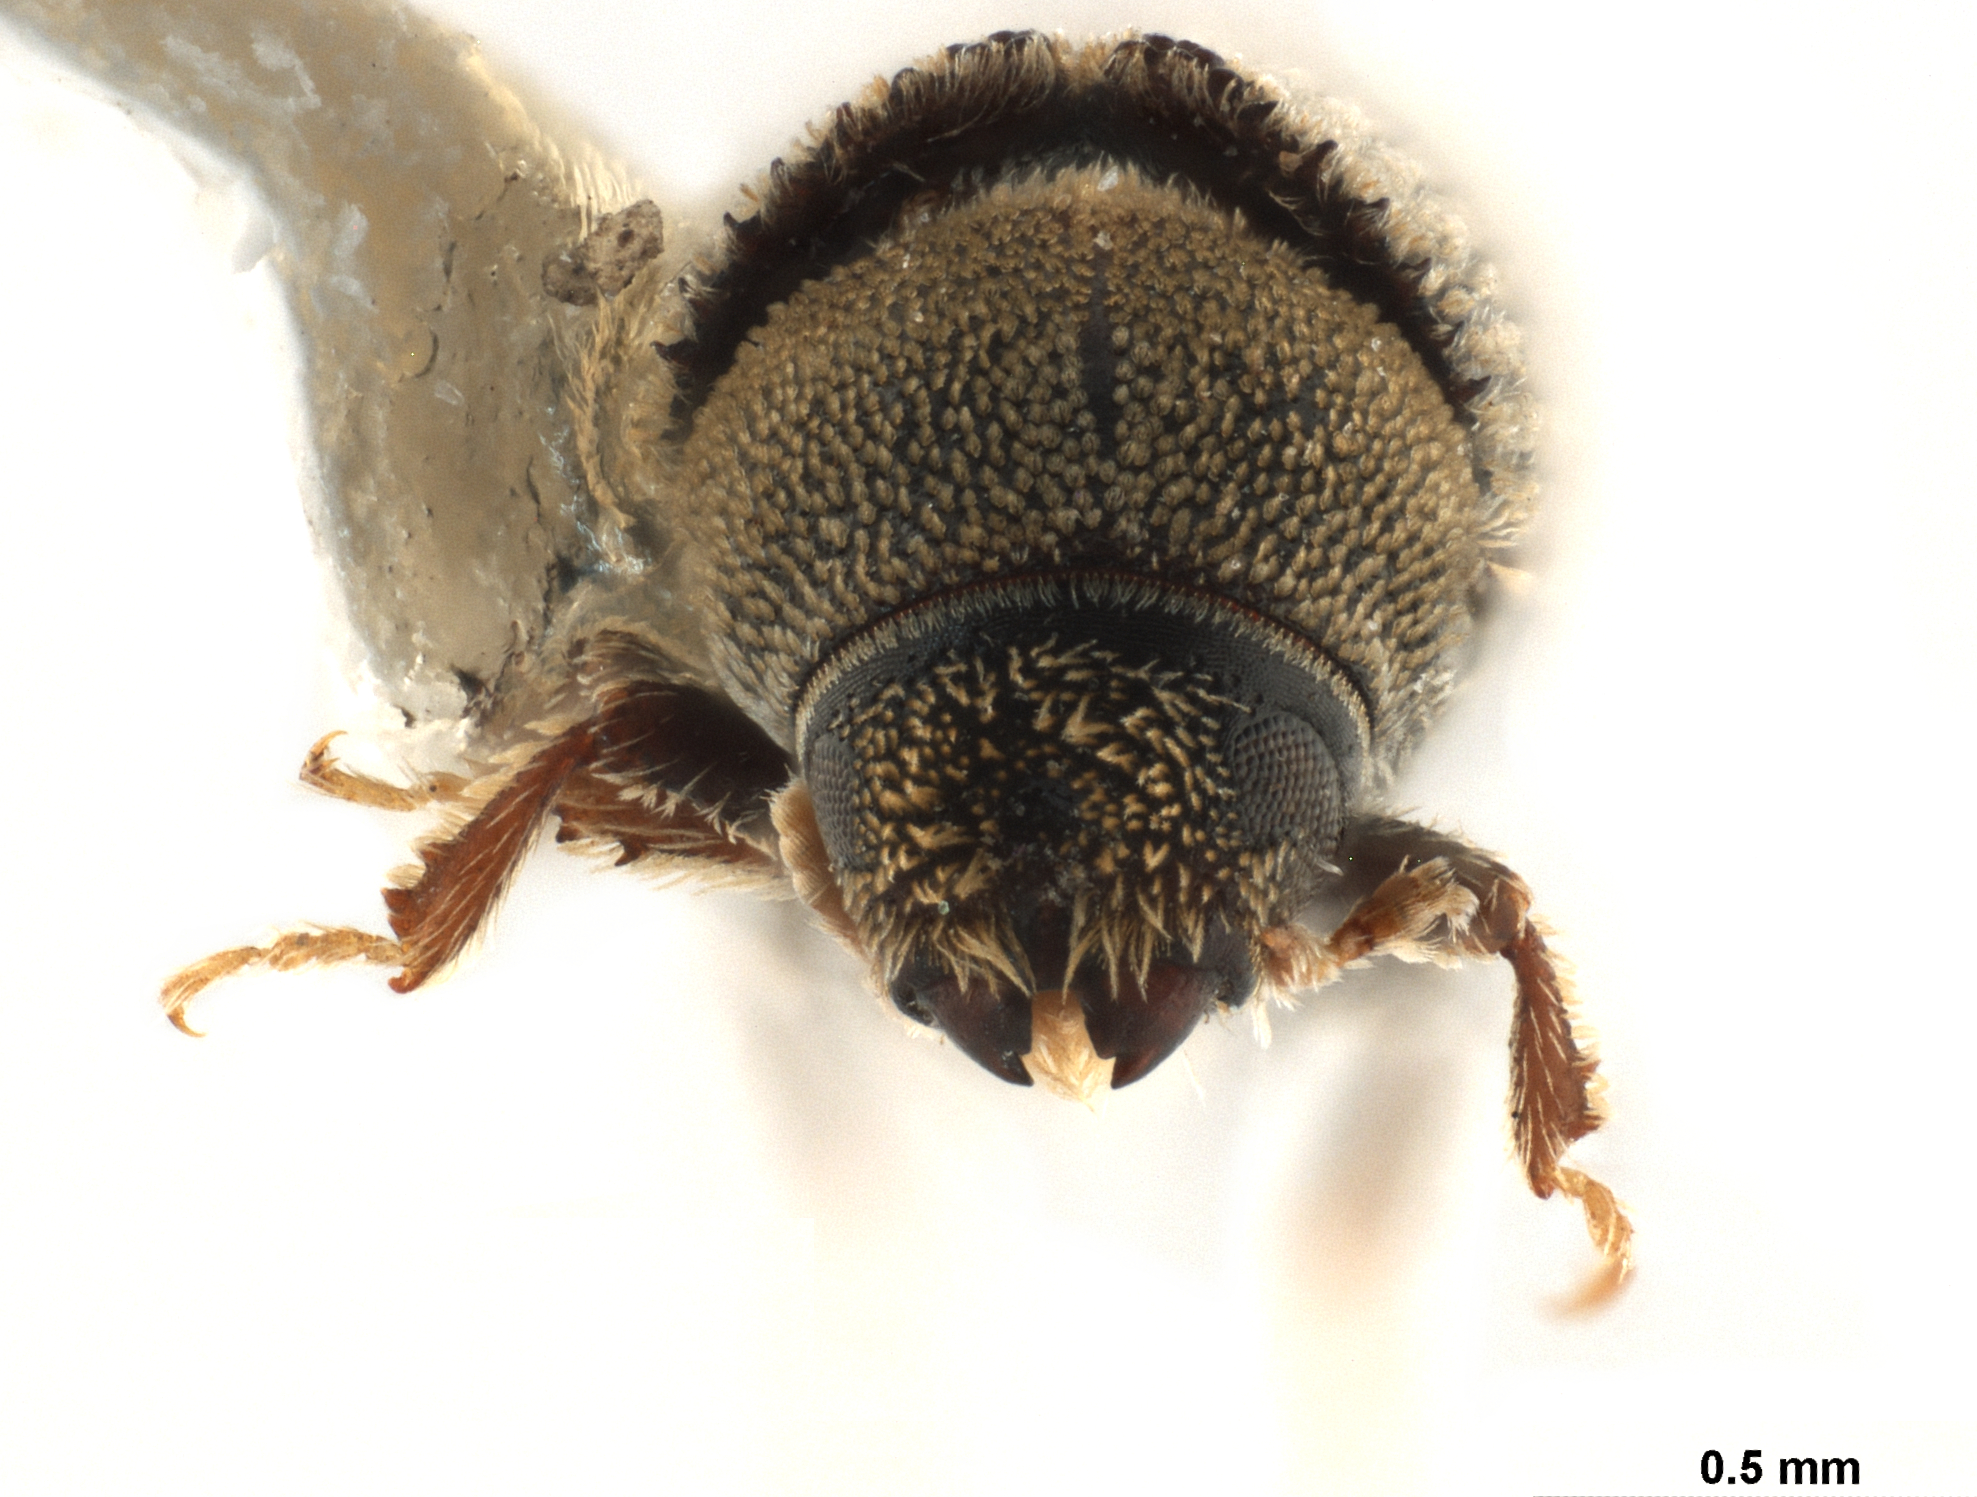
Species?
Carphoborus perplexus
